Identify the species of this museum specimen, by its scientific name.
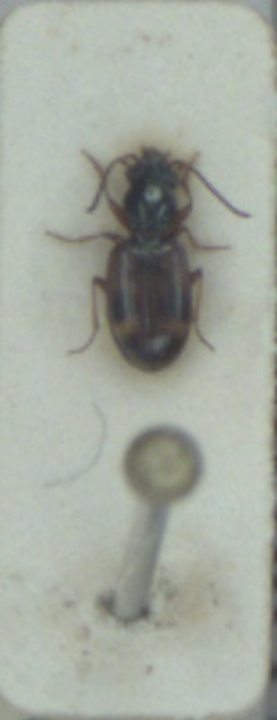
Bembidion articulatum
